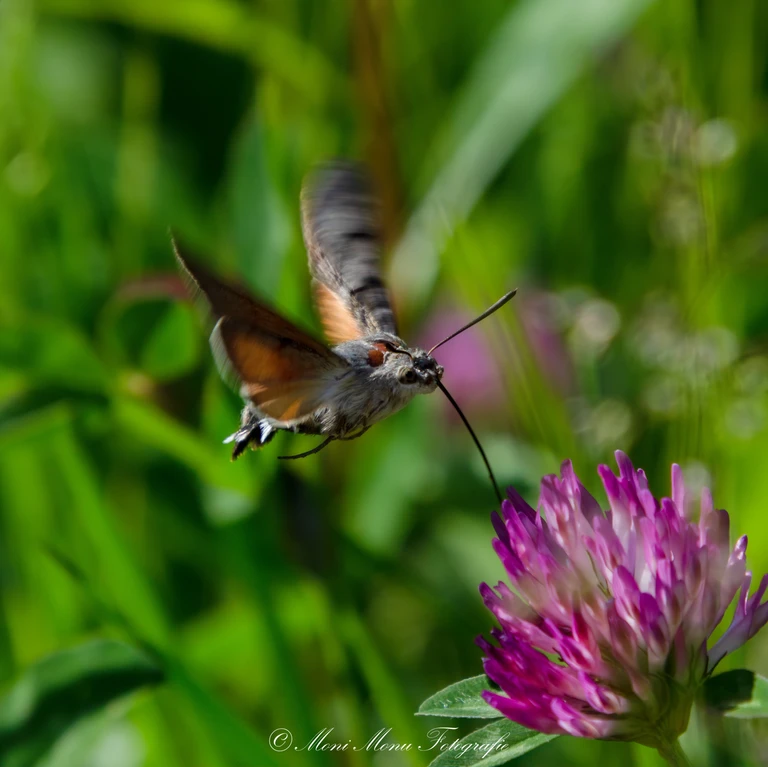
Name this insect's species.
Macroglossum stellatarum
